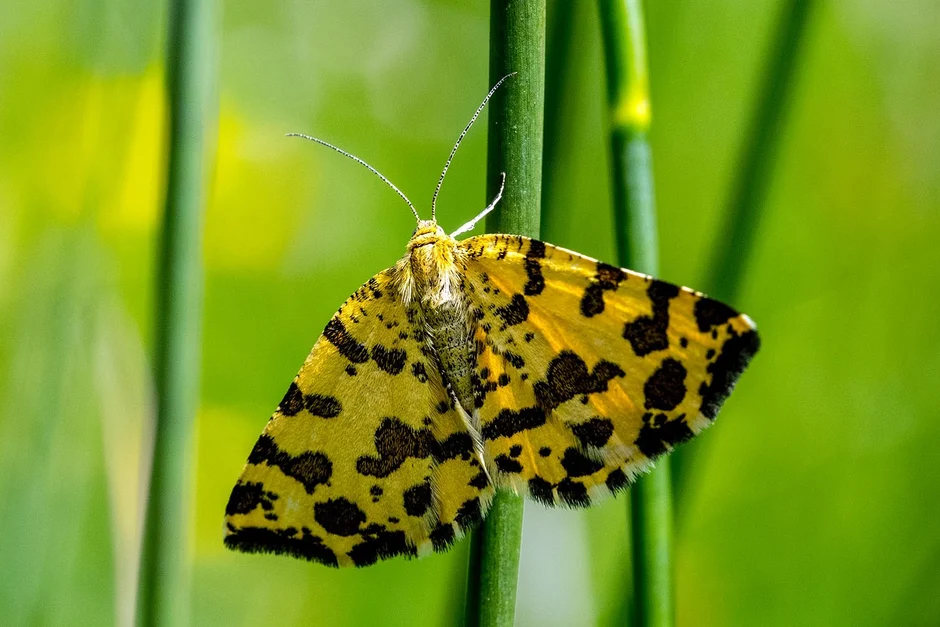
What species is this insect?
Pseudopanthera macularia
